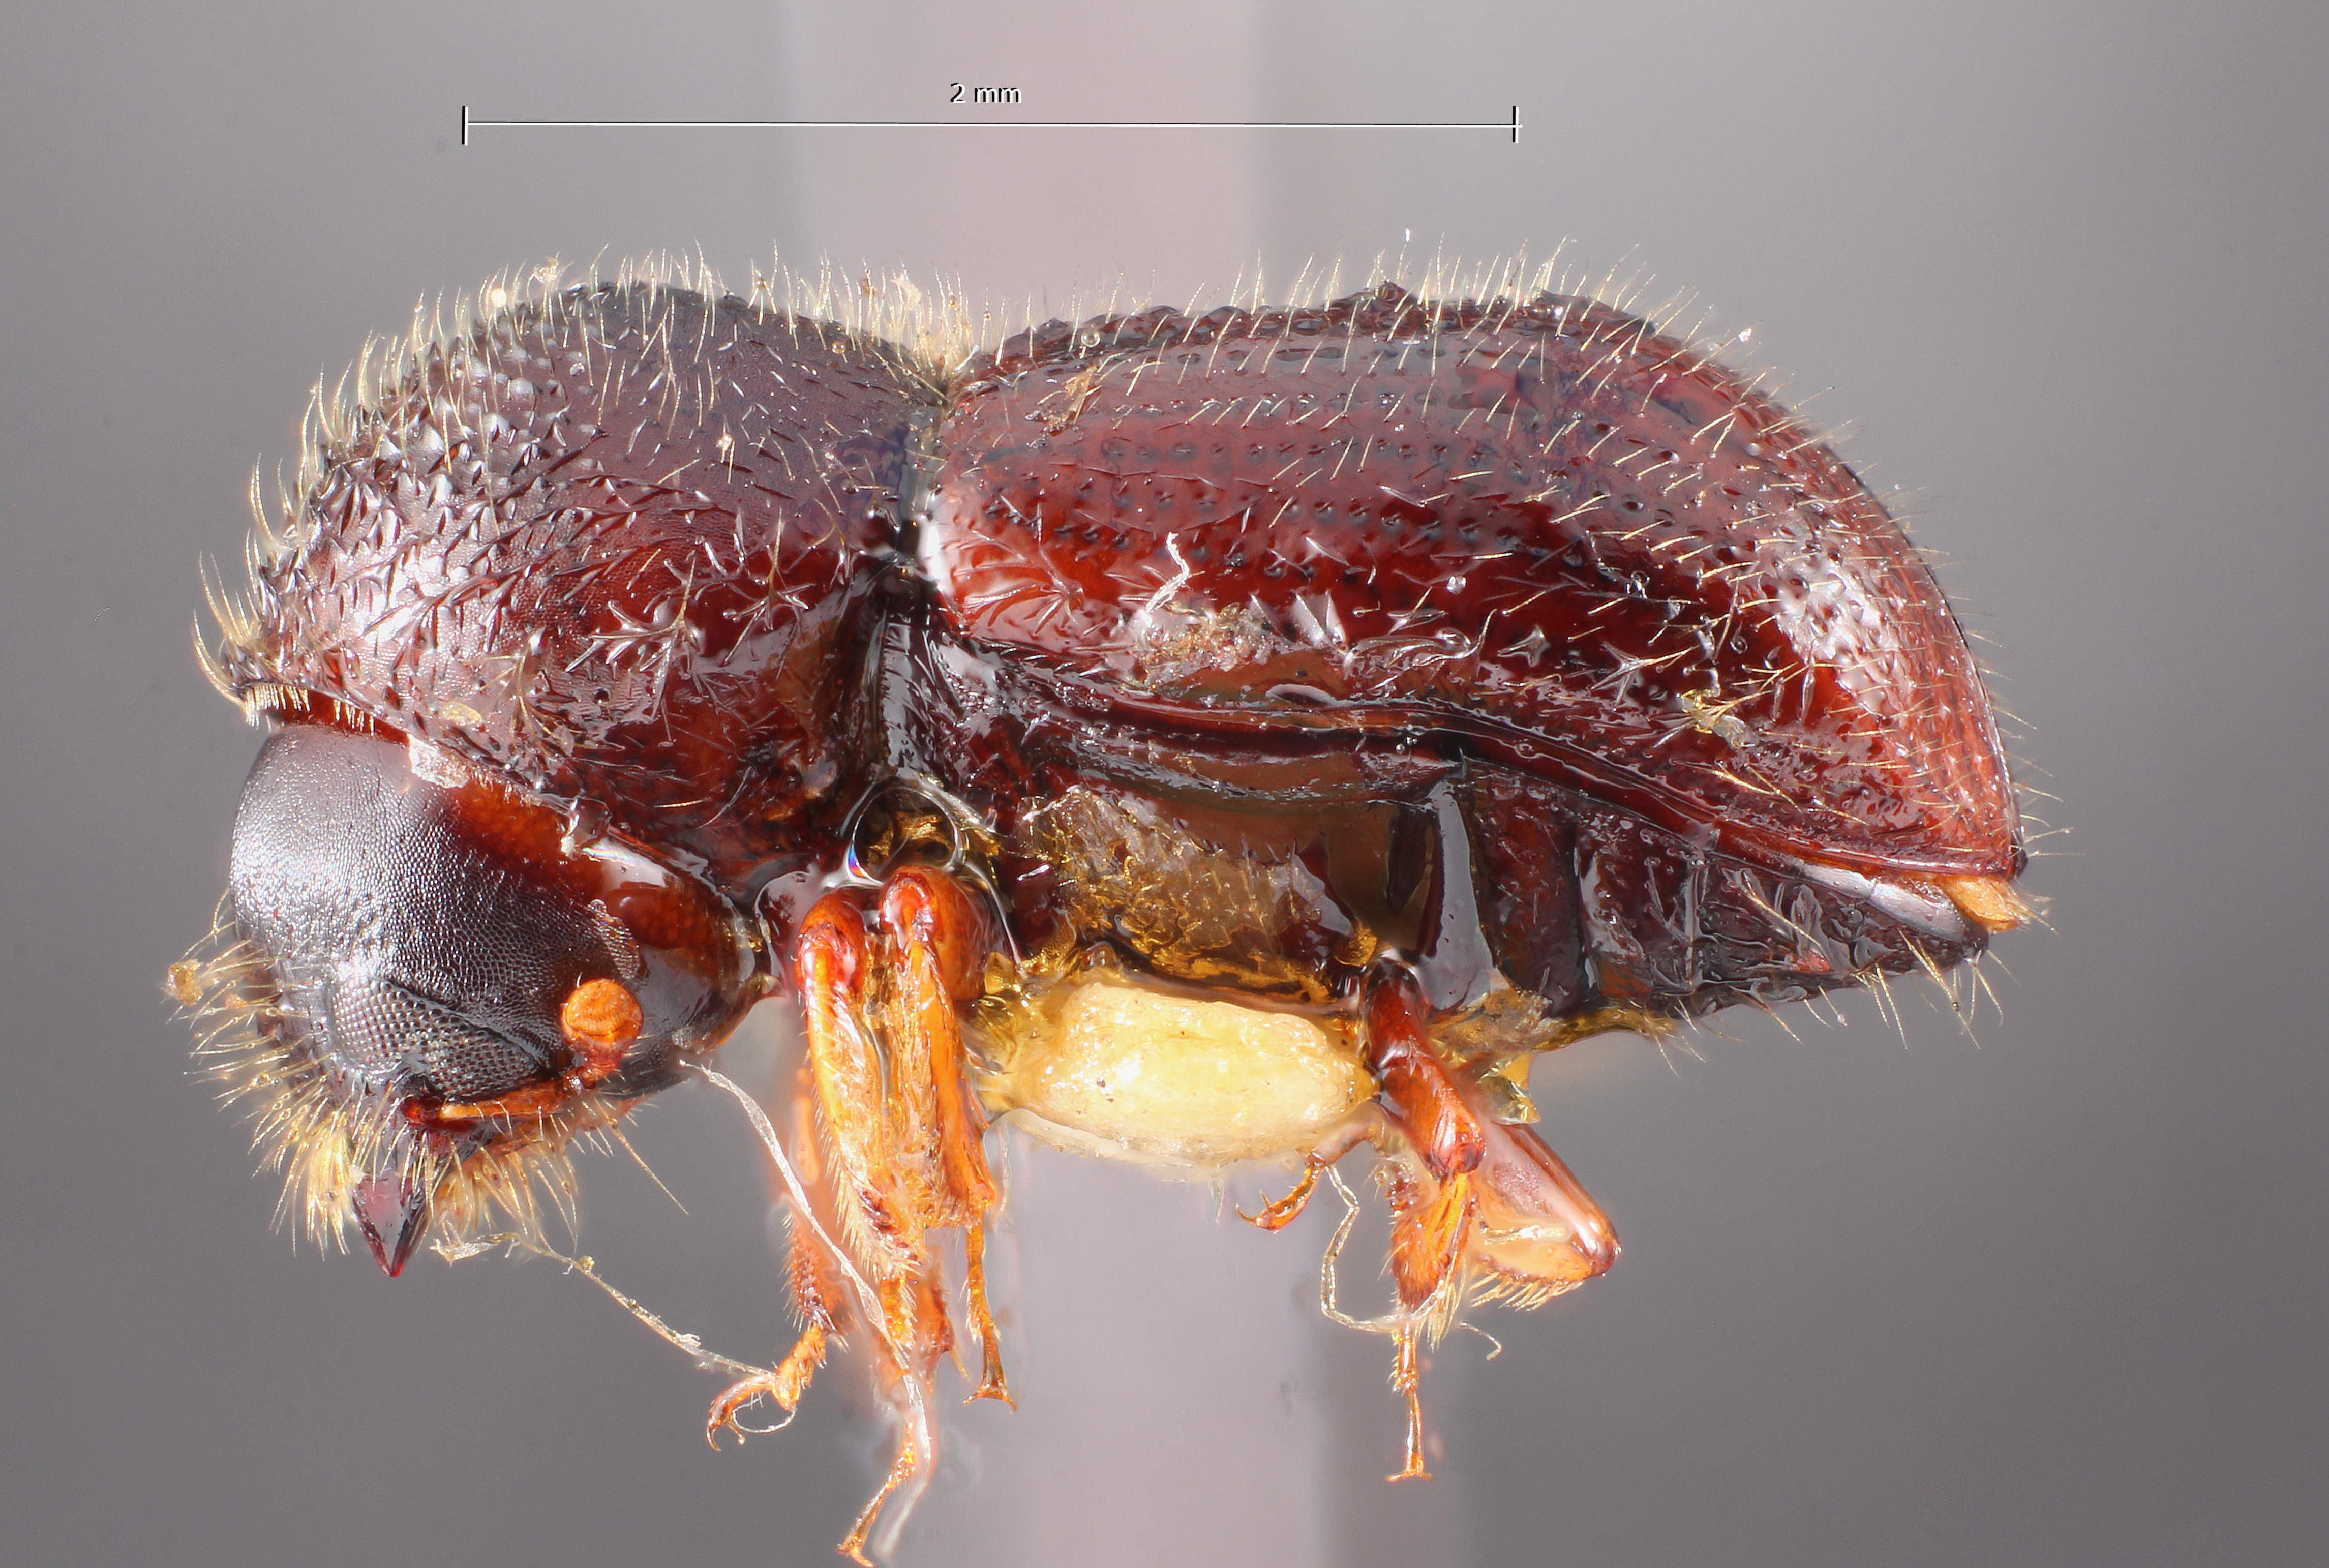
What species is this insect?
Anisandrus swainei
